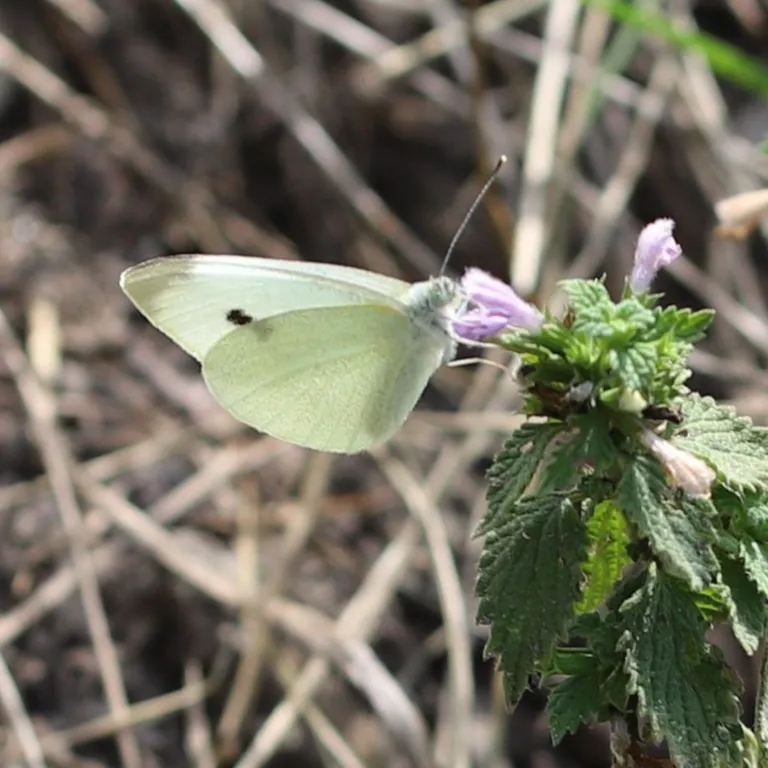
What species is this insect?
Pieris rapae
